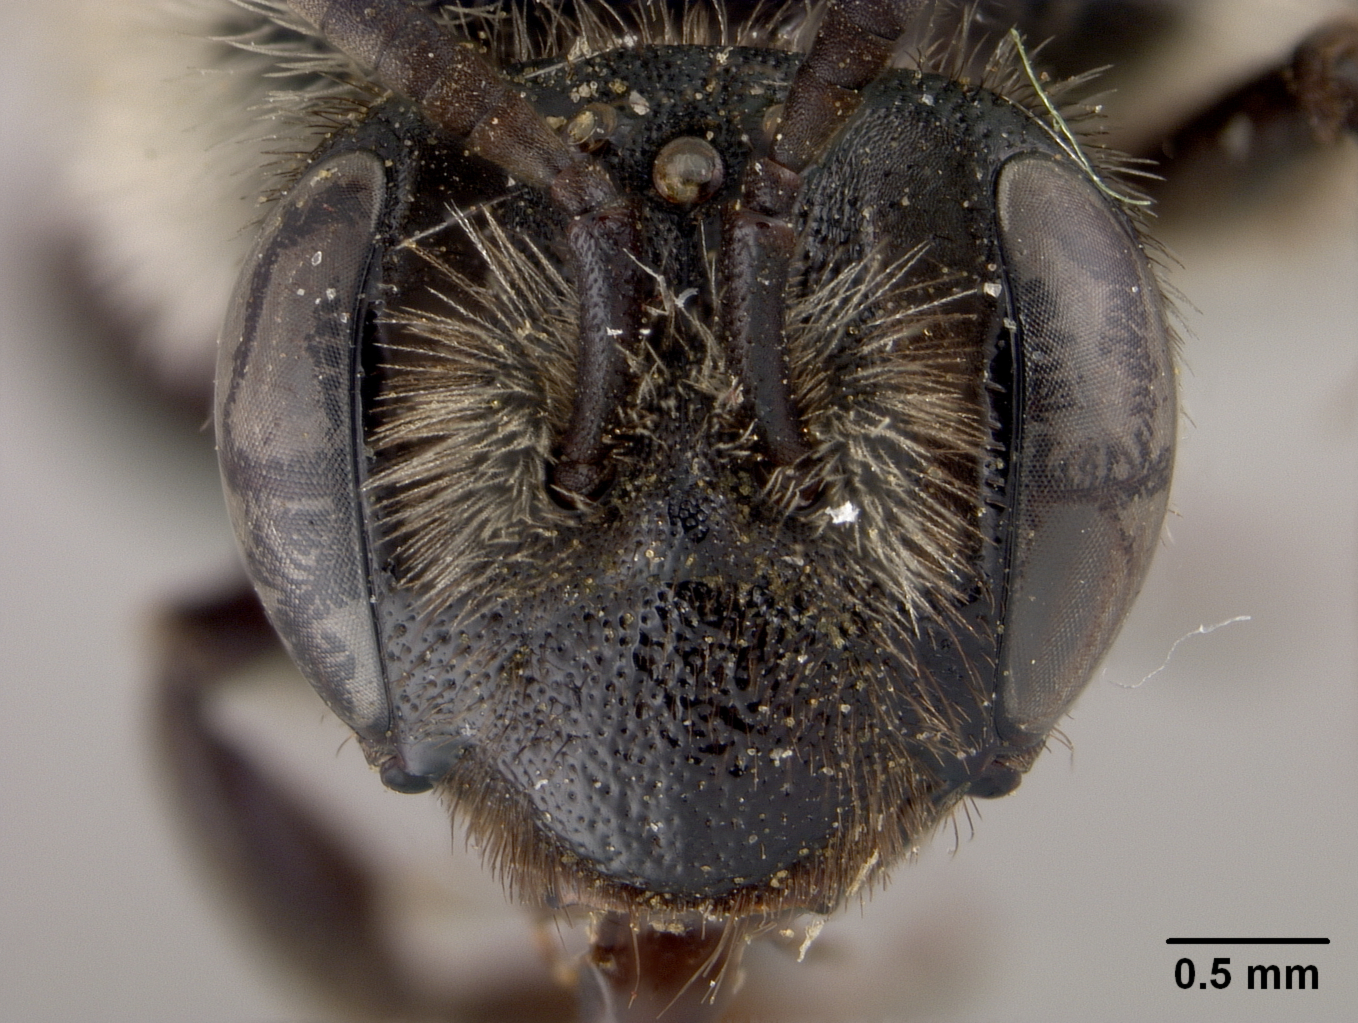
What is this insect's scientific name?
Andrena winnemuccana
